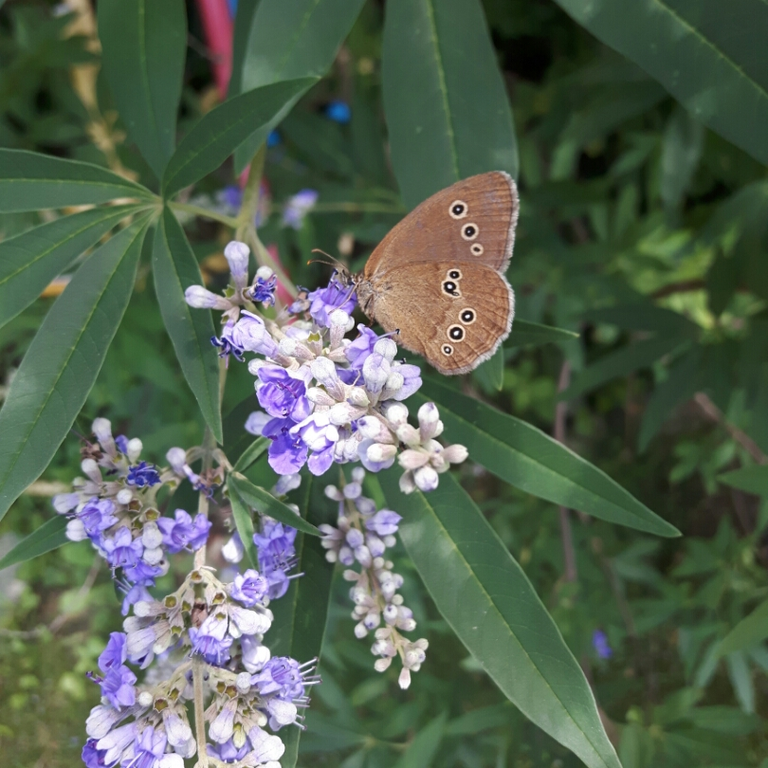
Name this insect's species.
Aphantopus hyperantus
